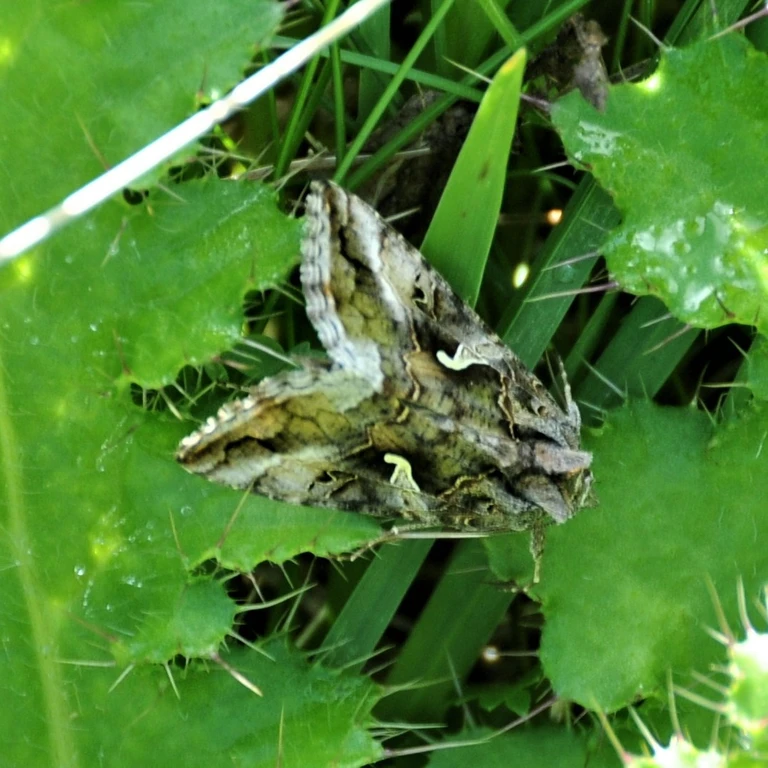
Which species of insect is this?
Autographa gamma
